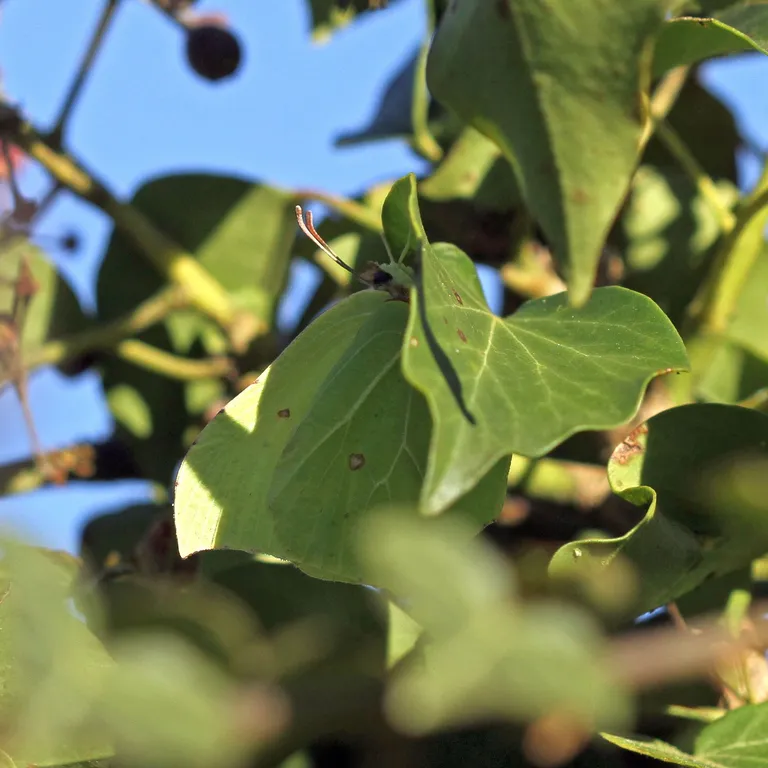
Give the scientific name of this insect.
Gonepteryx rhamni
